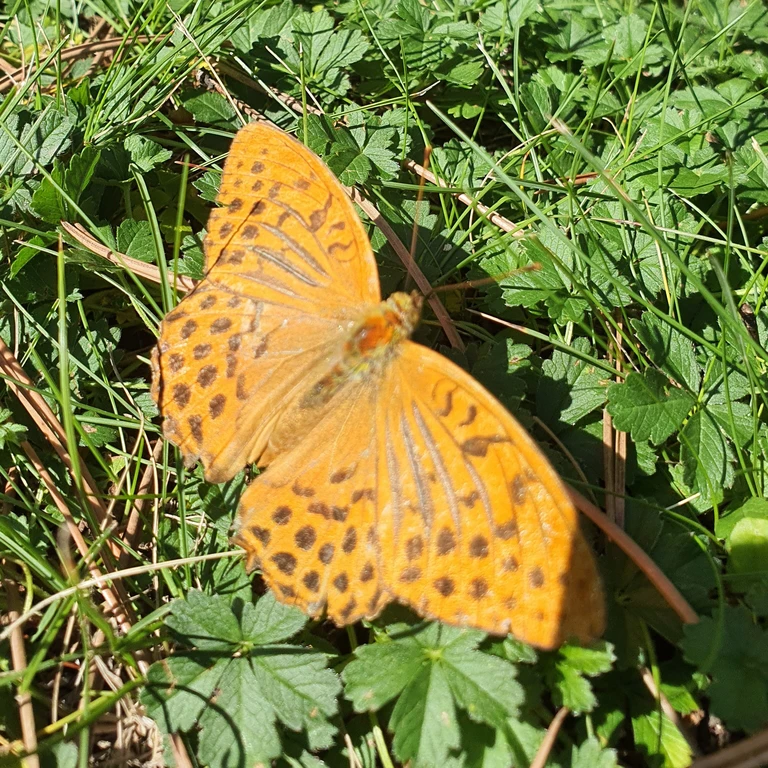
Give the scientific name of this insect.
Argynnis paphia
